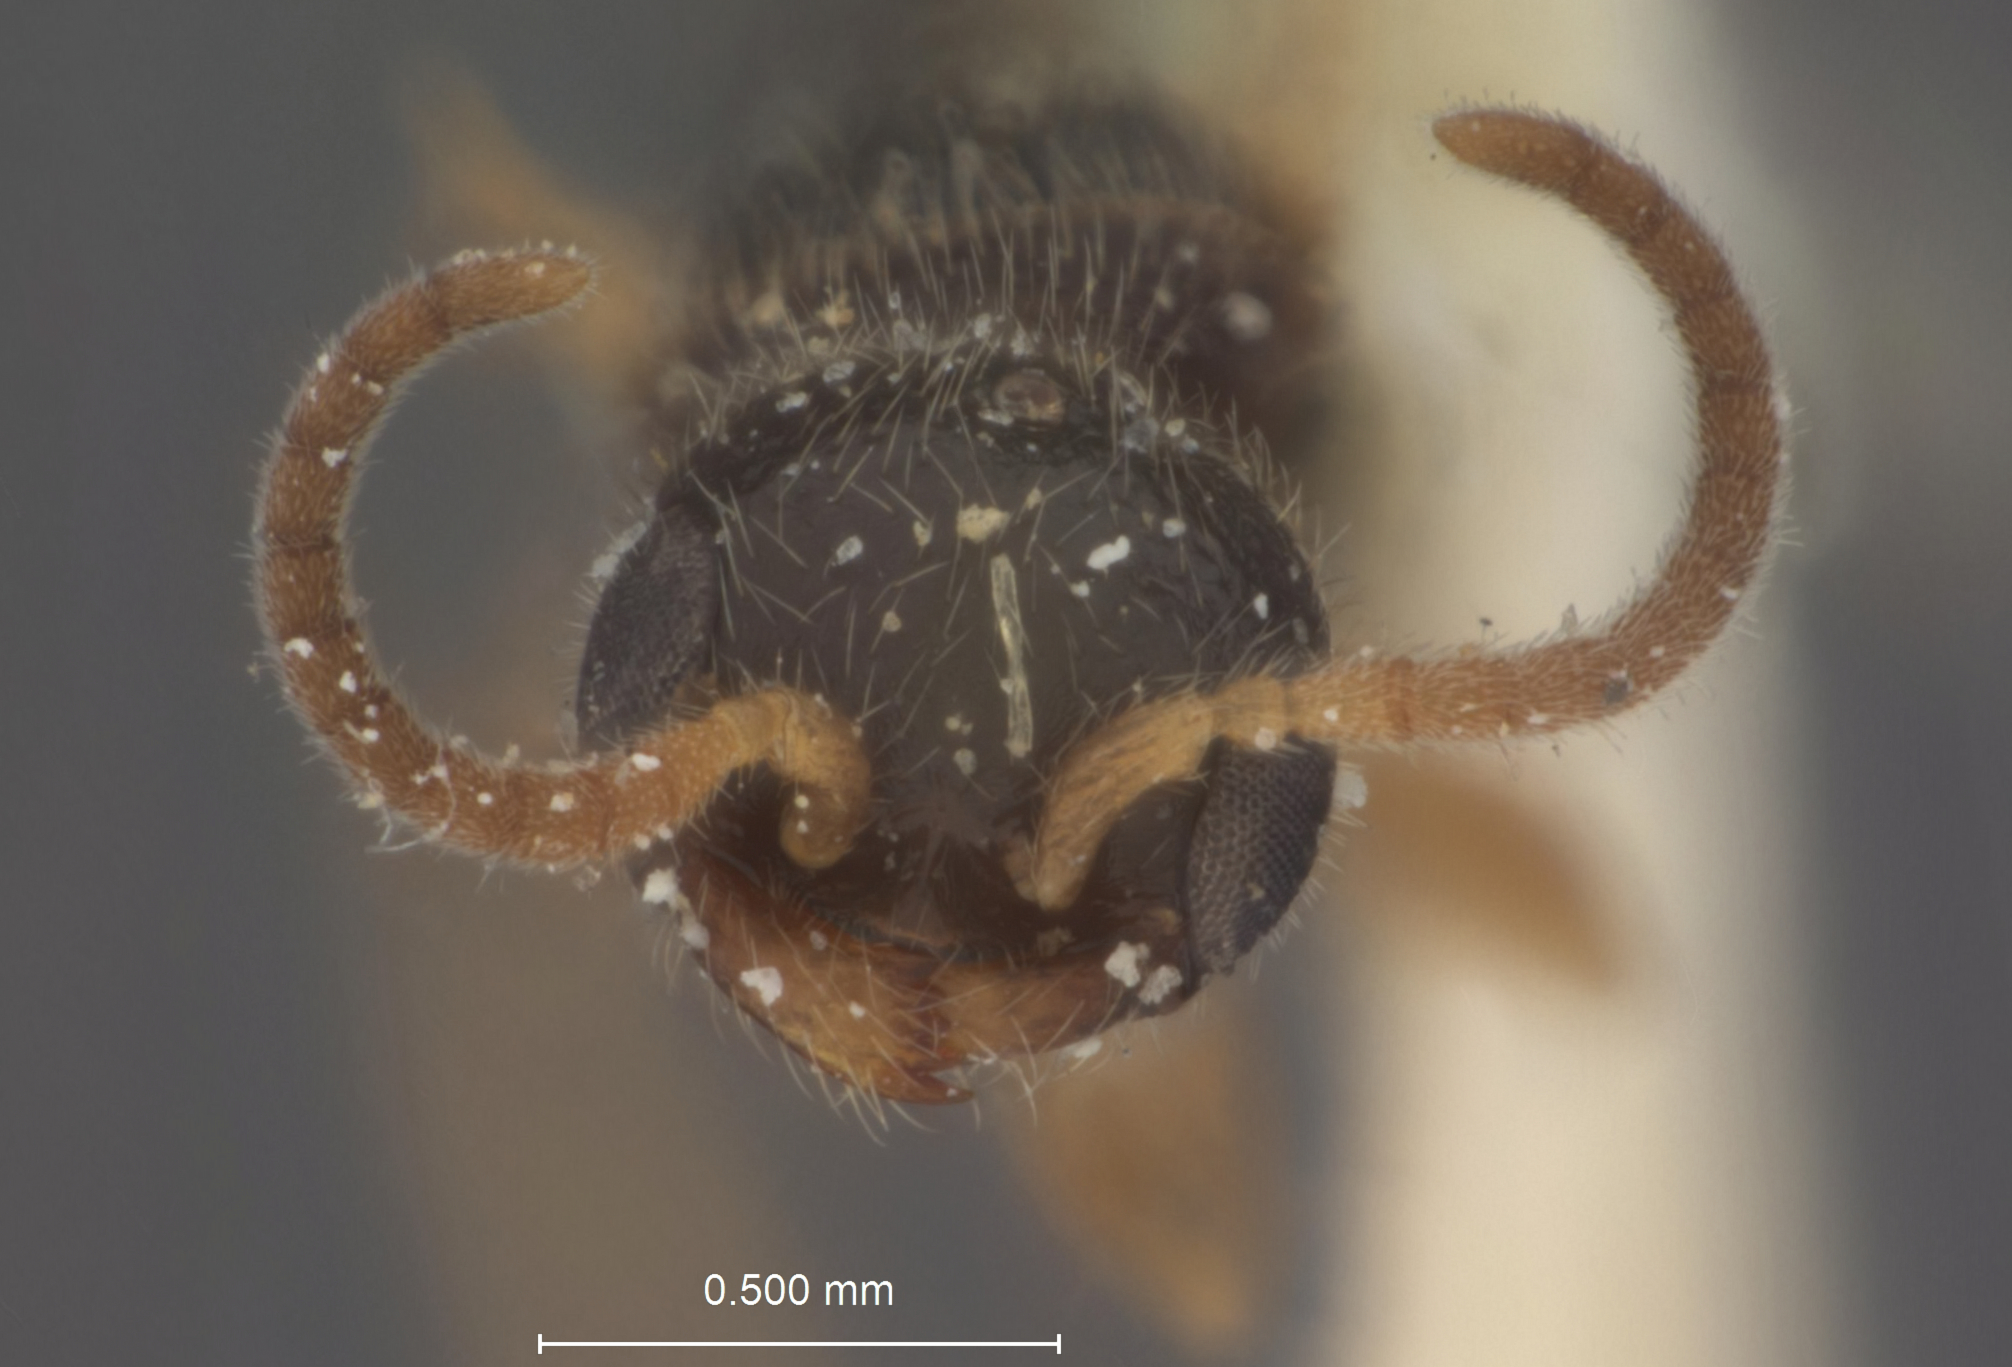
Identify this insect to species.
Pseudisobrachium anomalum
